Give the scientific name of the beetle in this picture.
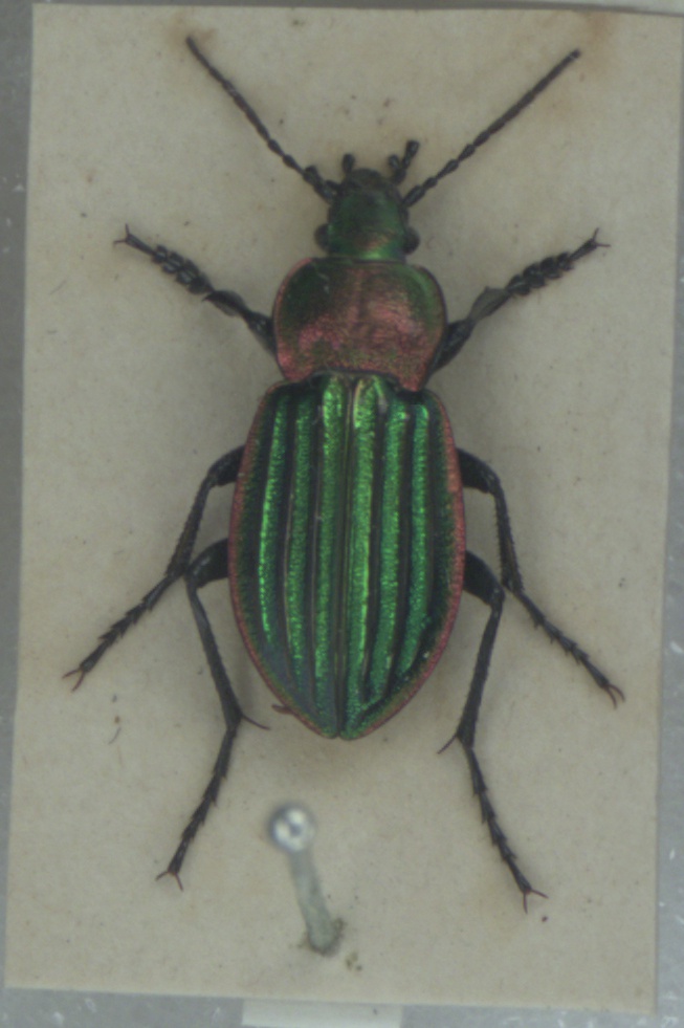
Carabus nitens
